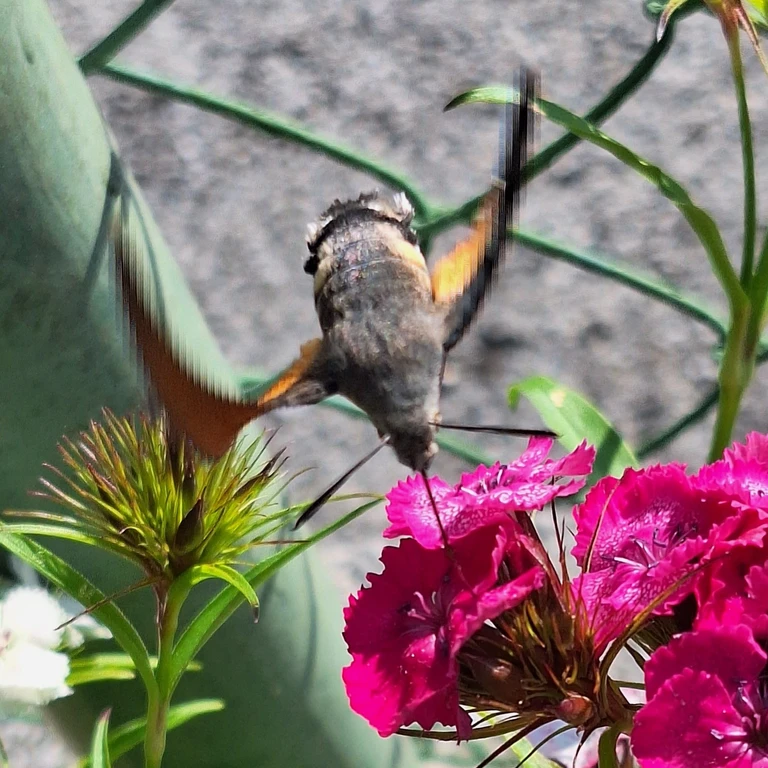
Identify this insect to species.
Macroglossum stellatarum
